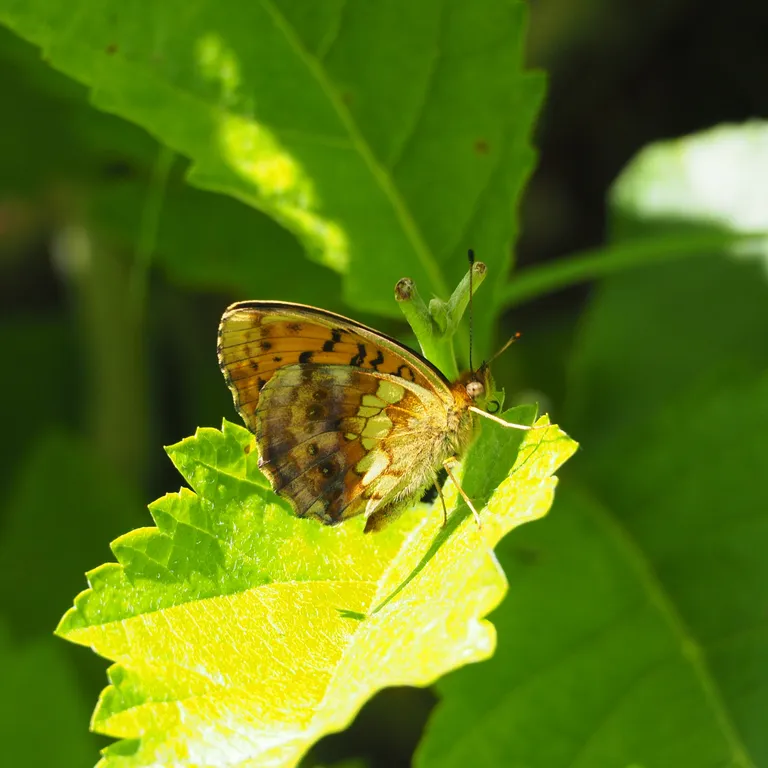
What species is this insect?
Brenthis daphne
